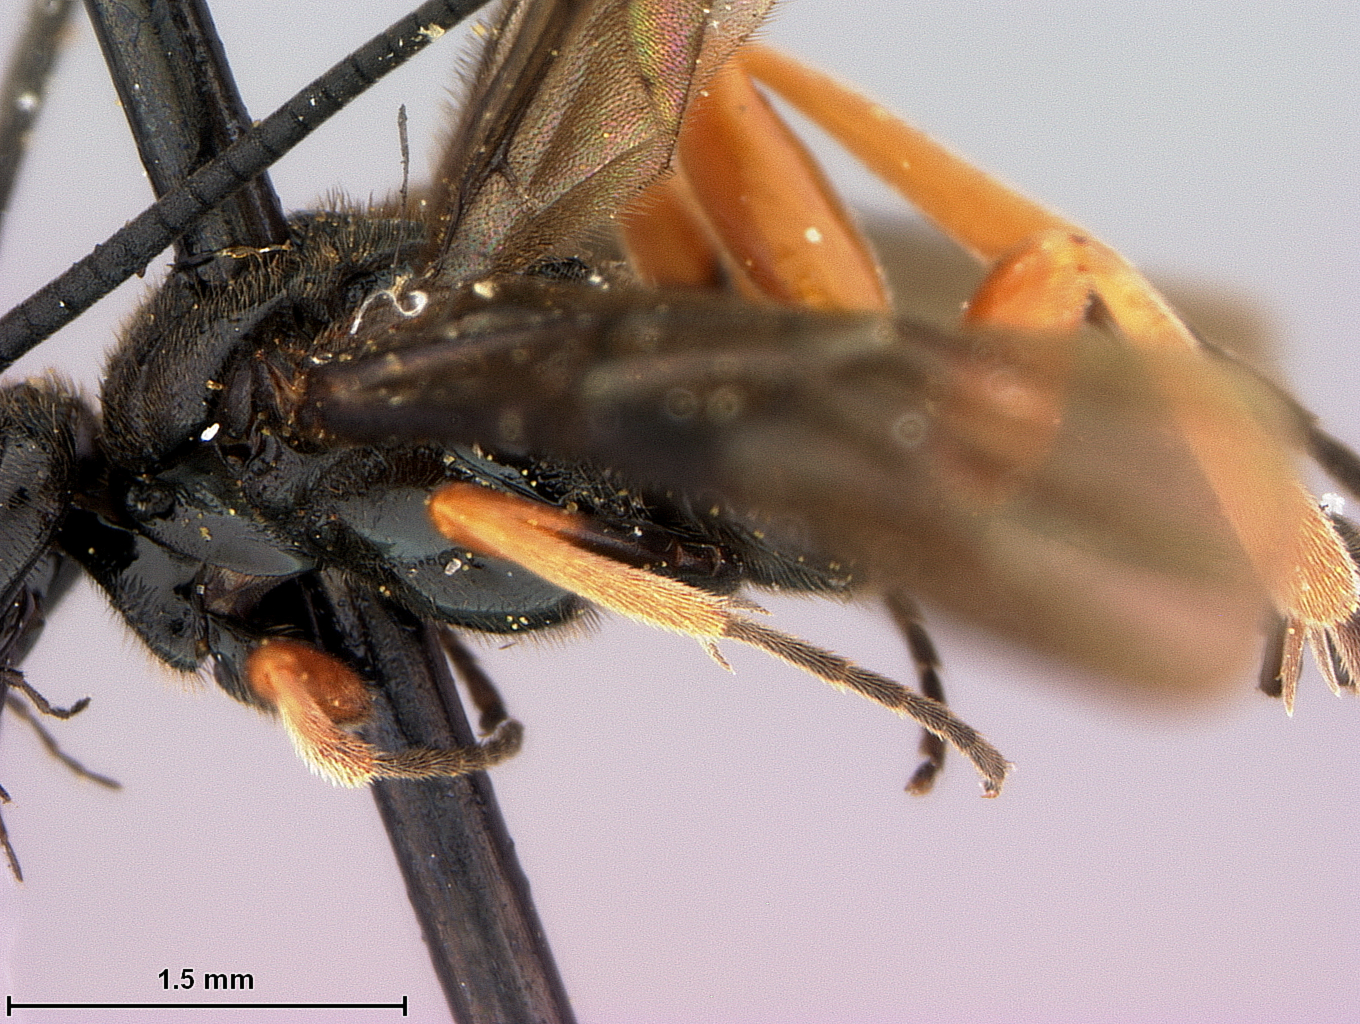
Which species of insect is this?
Cardiochiles longimala
